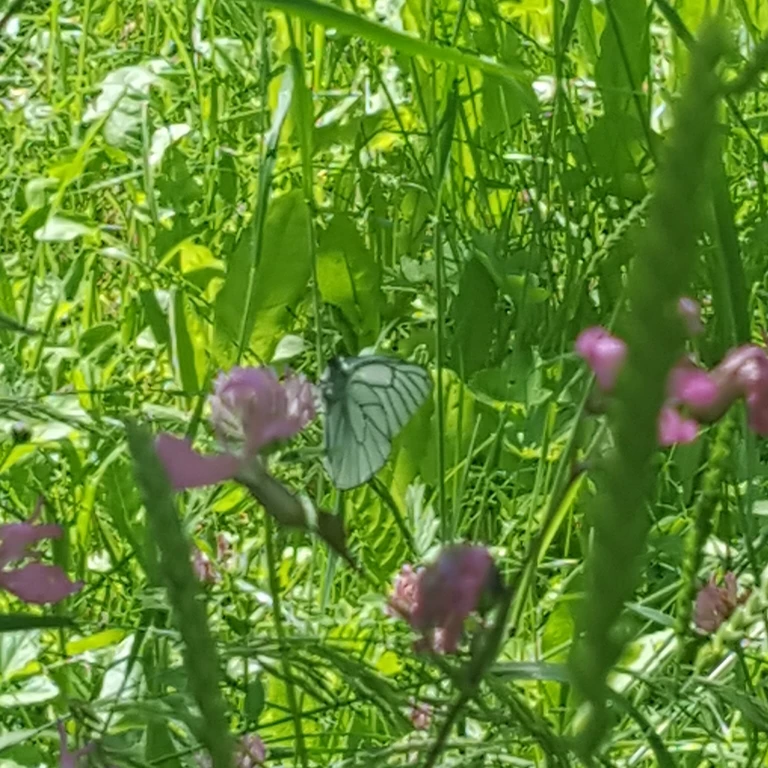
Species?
Aporia crataegi
